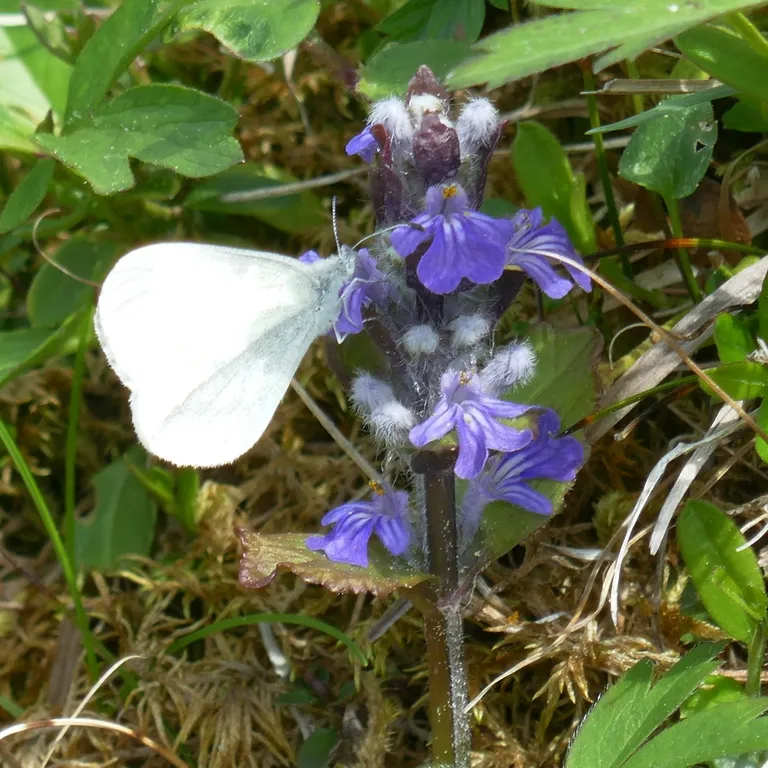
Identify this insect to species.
Leptidea sinapis/juvernica
